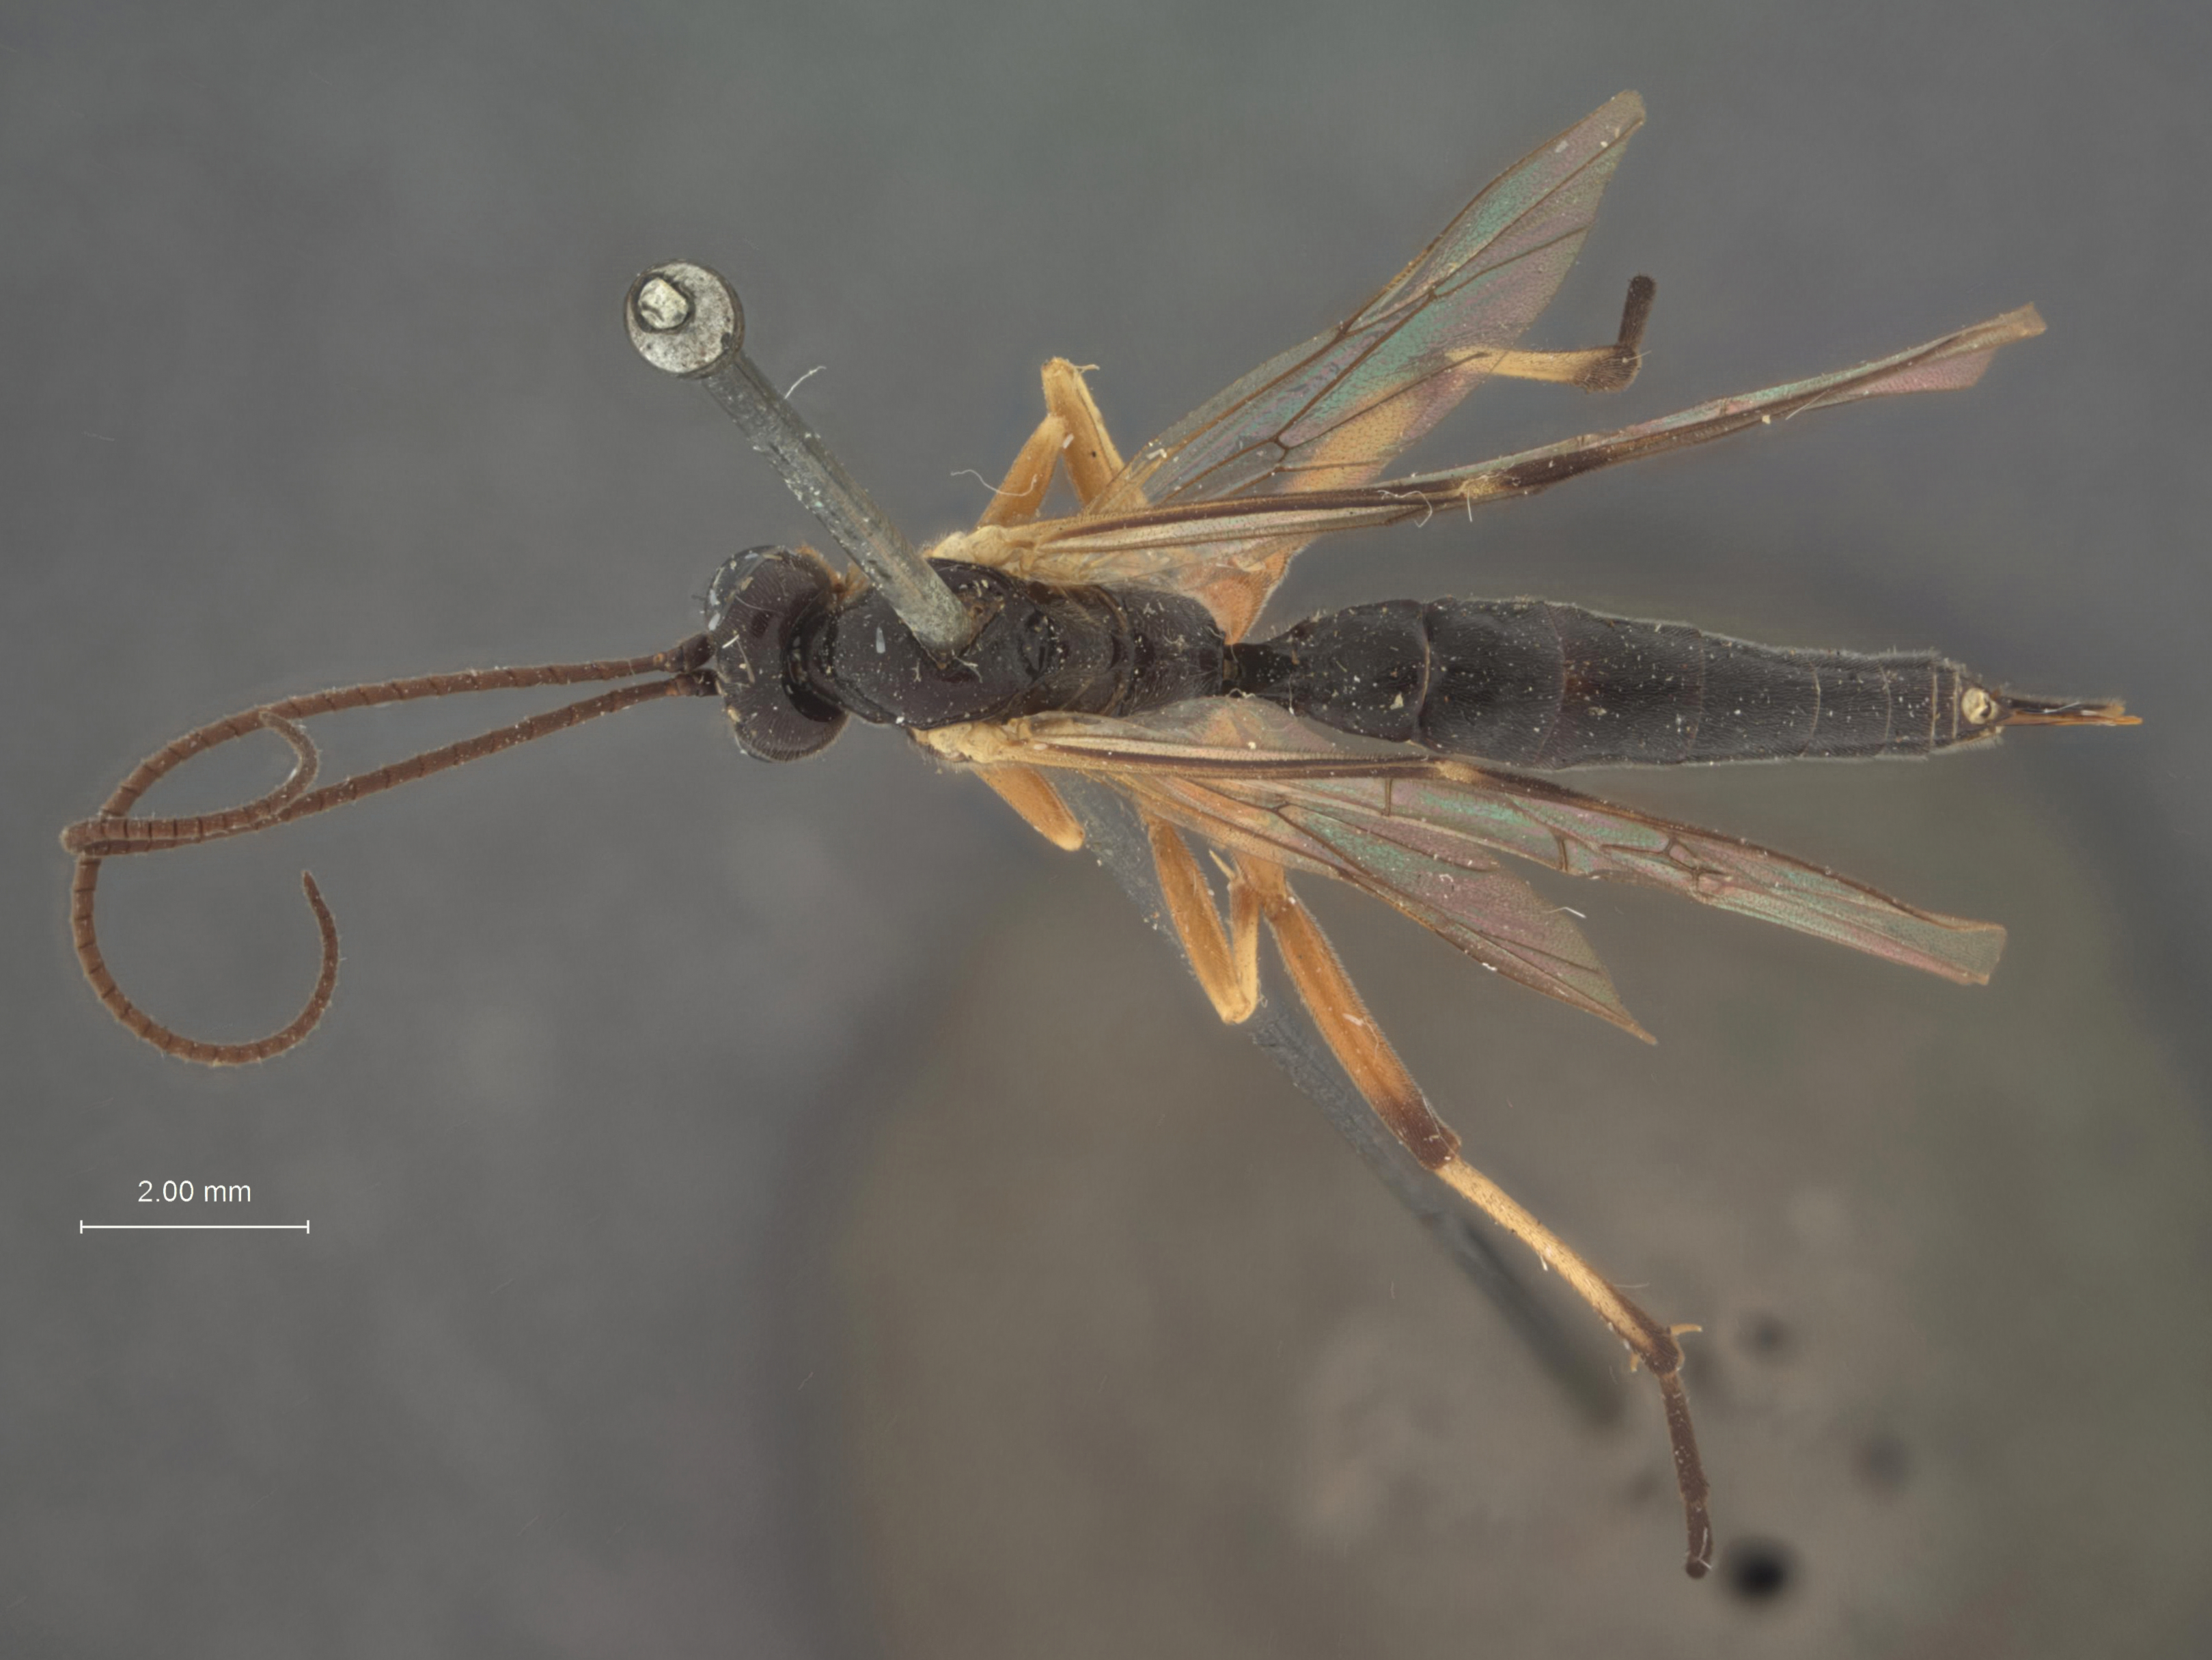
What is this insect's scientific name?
Xenoschesis slossonae
